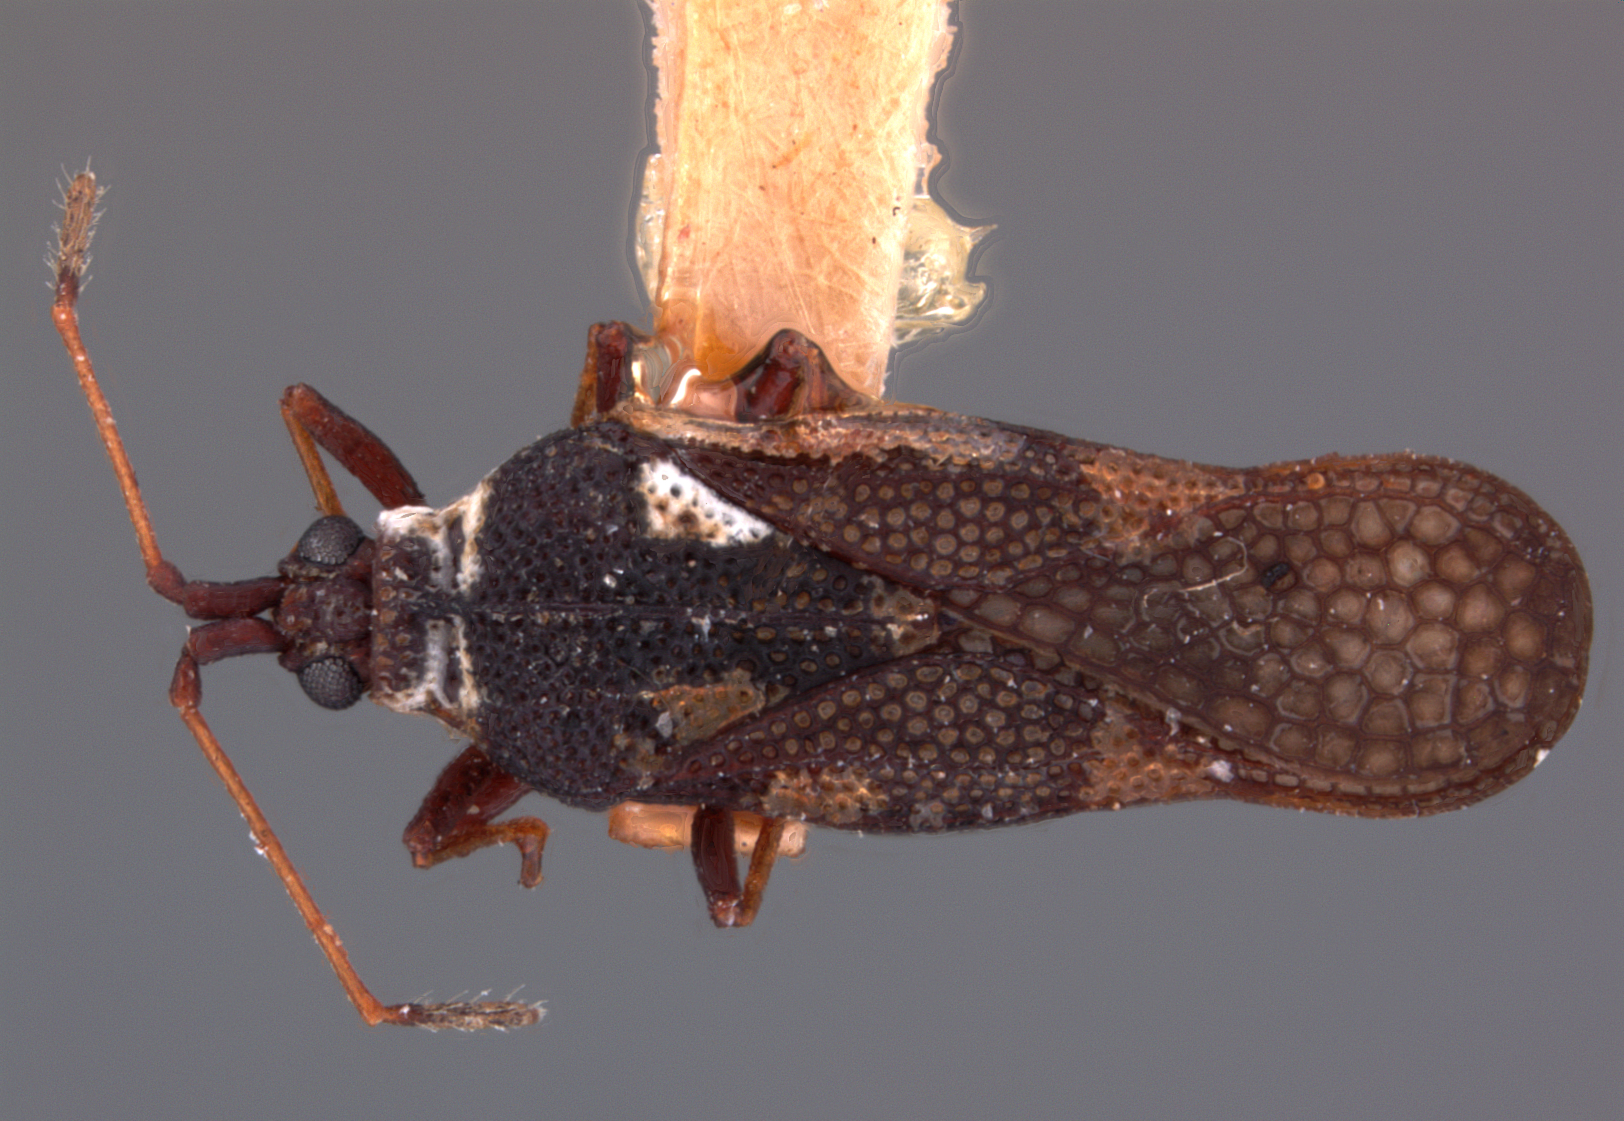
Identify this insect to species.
Perissonemia vegata
